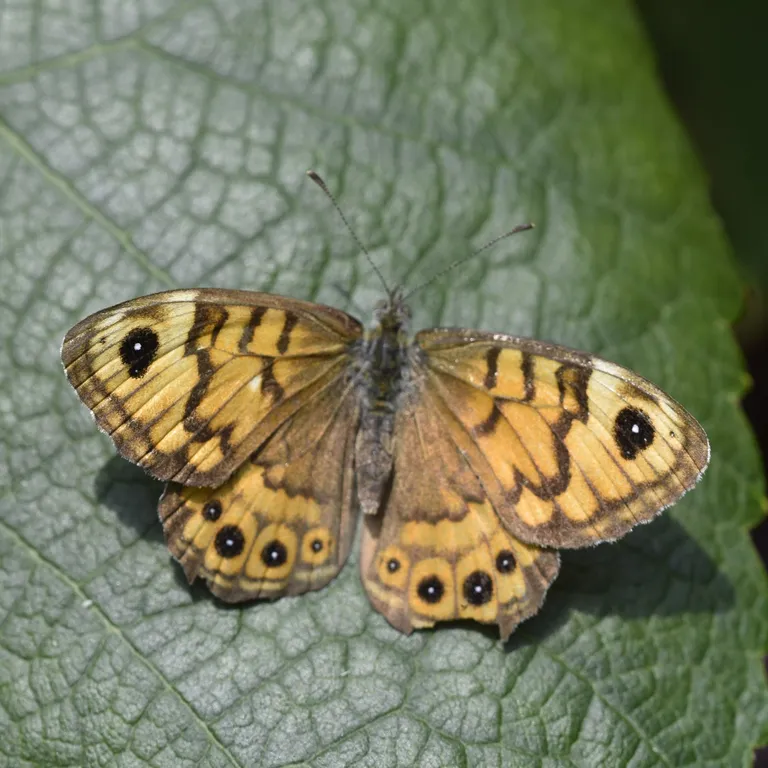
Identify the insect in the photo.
Lasiommata megera (also Pararge megera)
